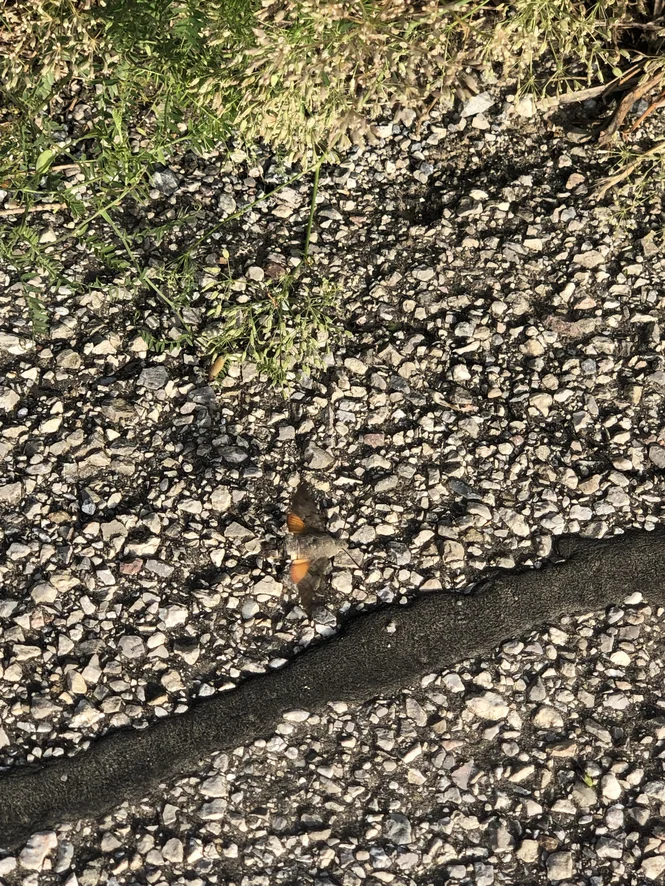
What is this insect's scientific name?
Macroglossum stellatarum
